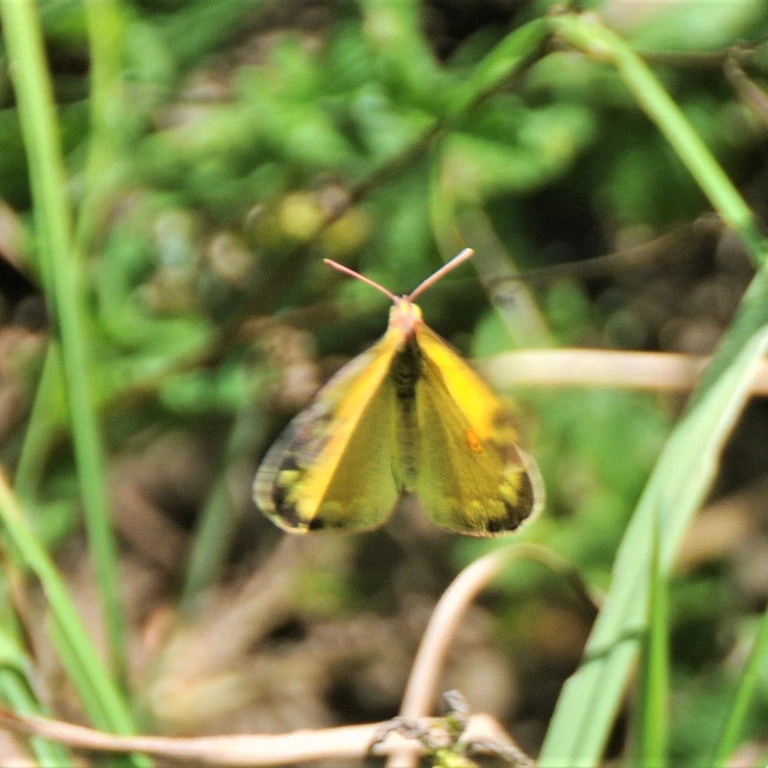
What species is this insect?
Colias croceus
